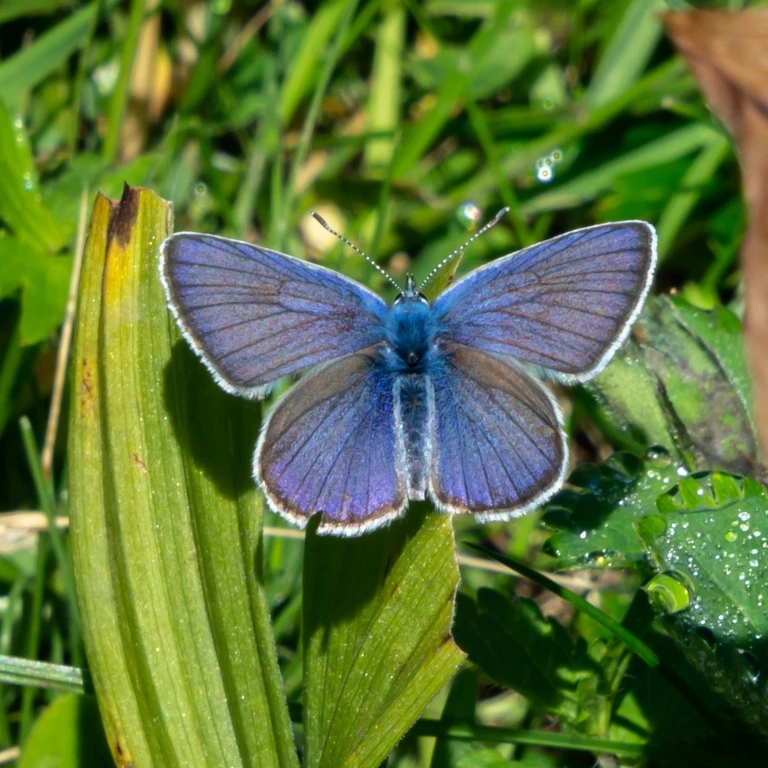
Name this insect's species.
Cyaniris semiargus
